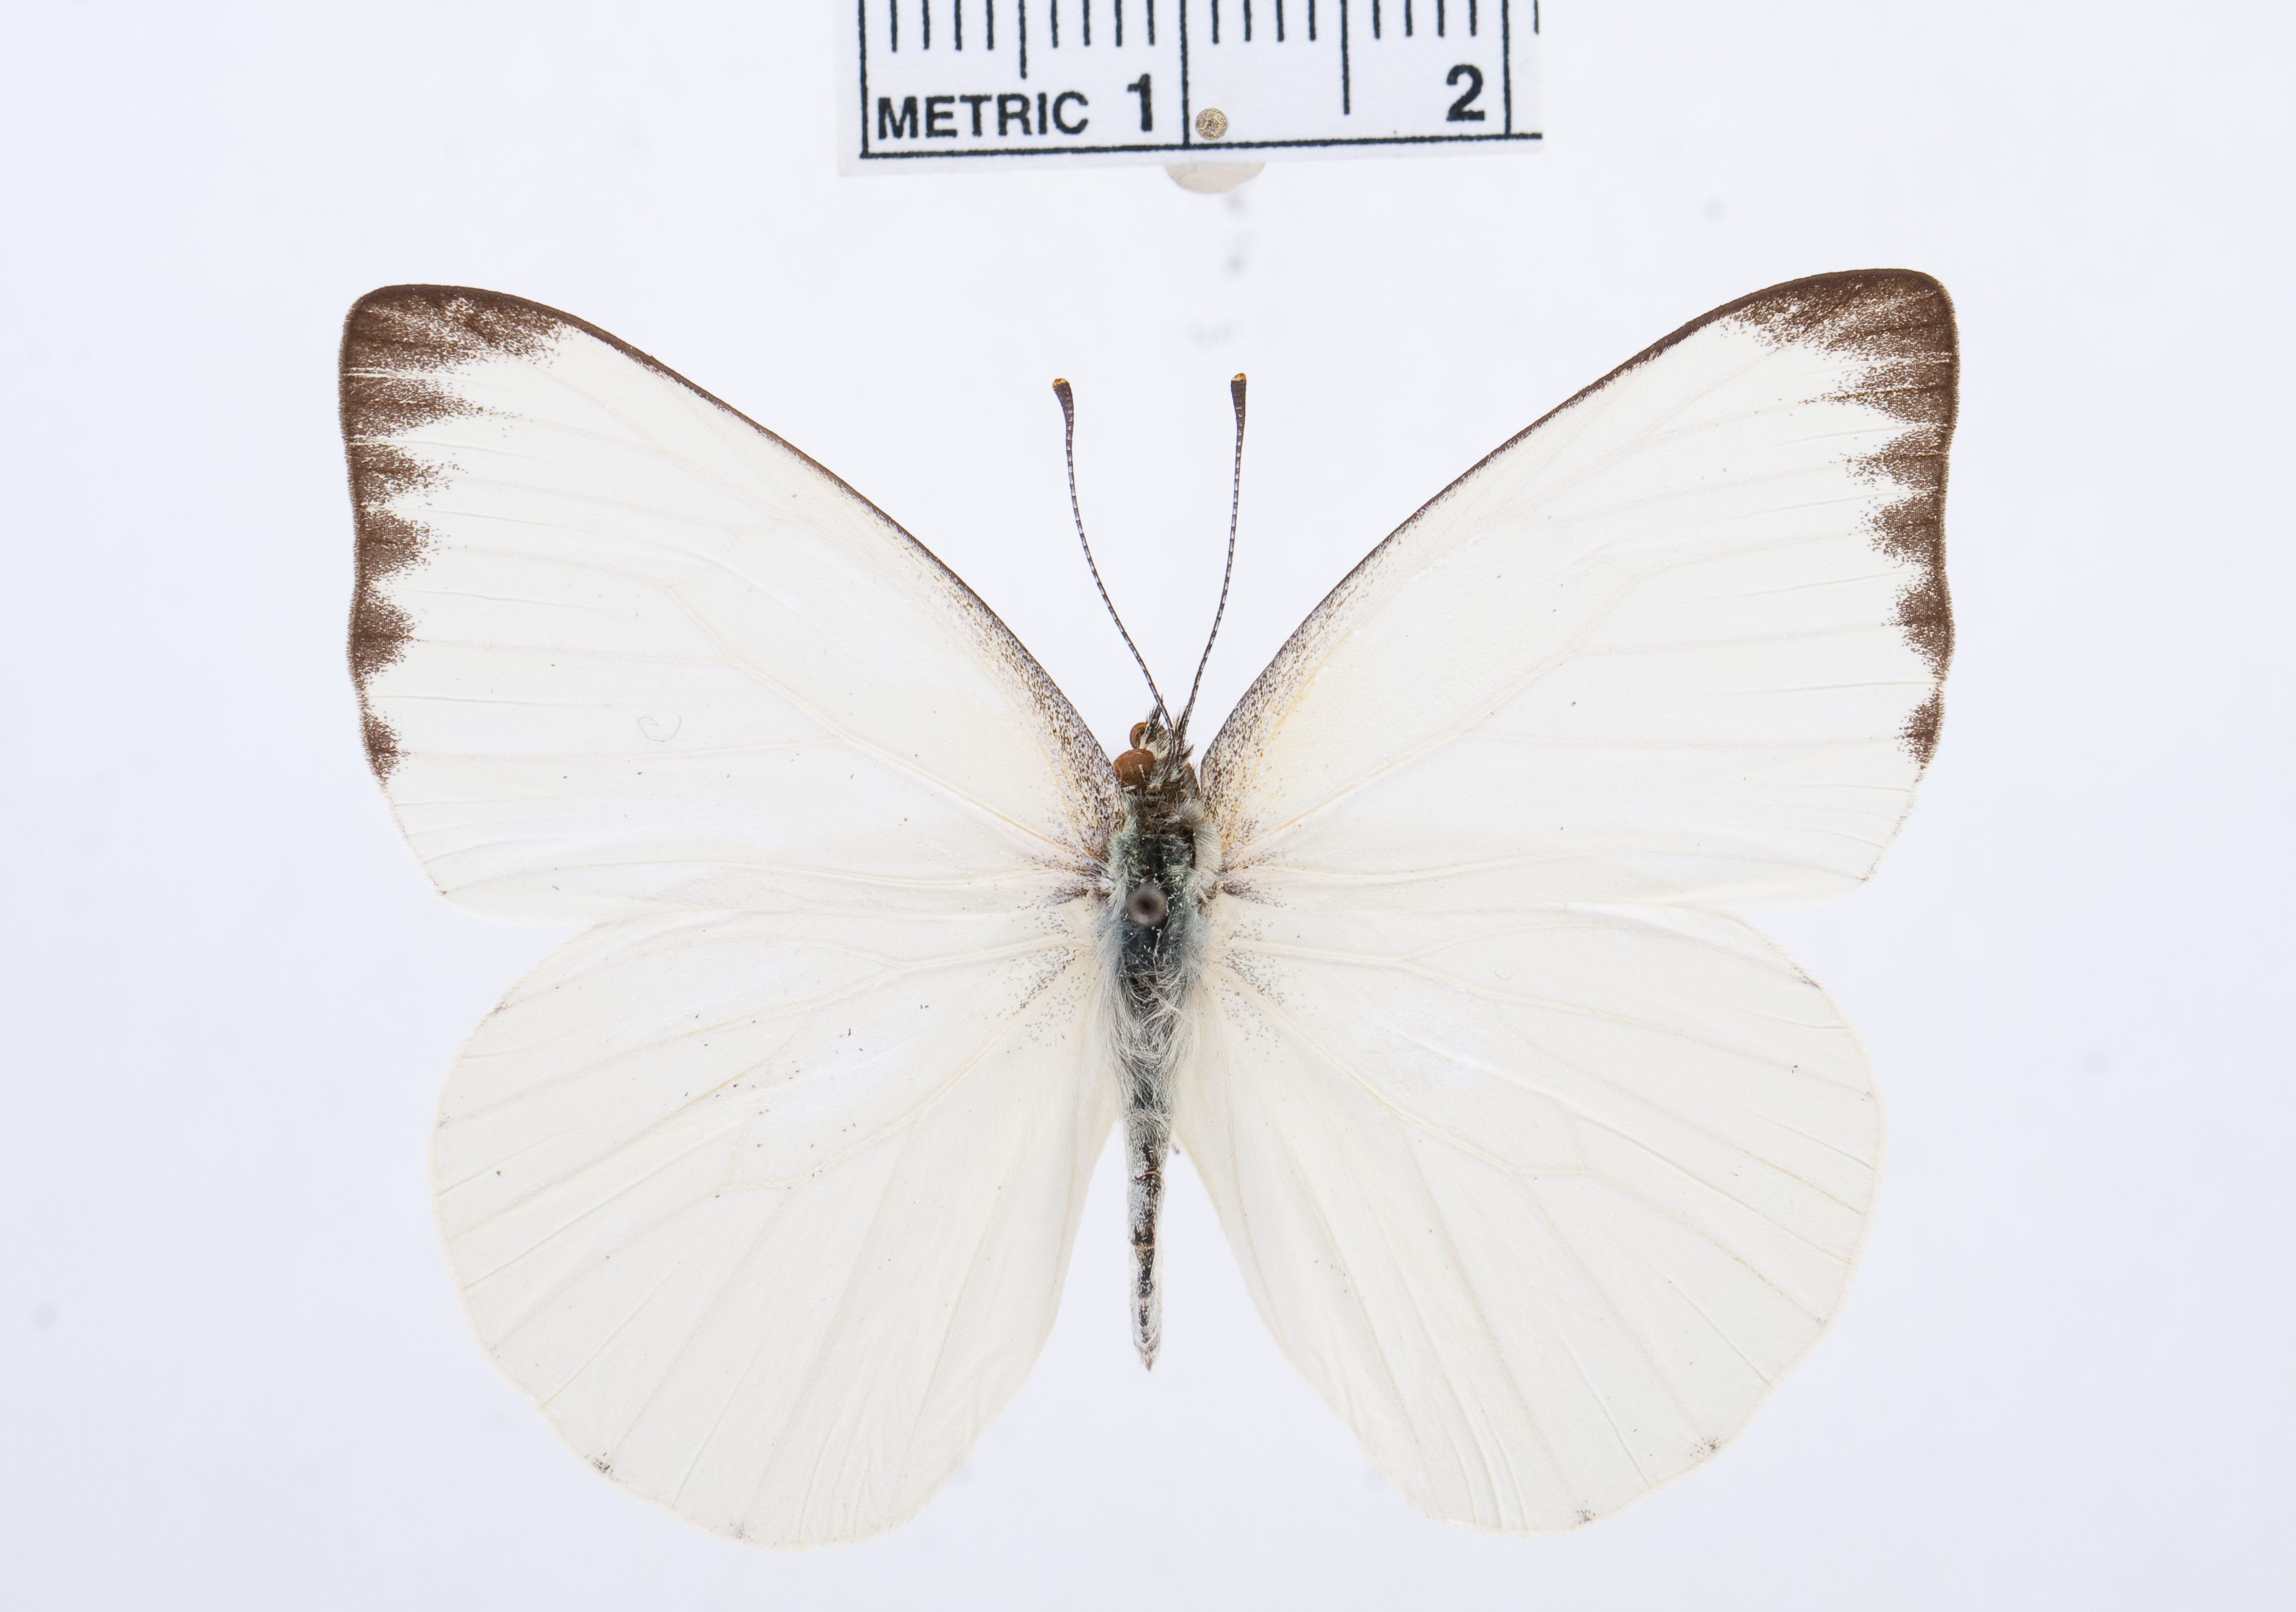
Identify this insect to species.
Appias epaphia
